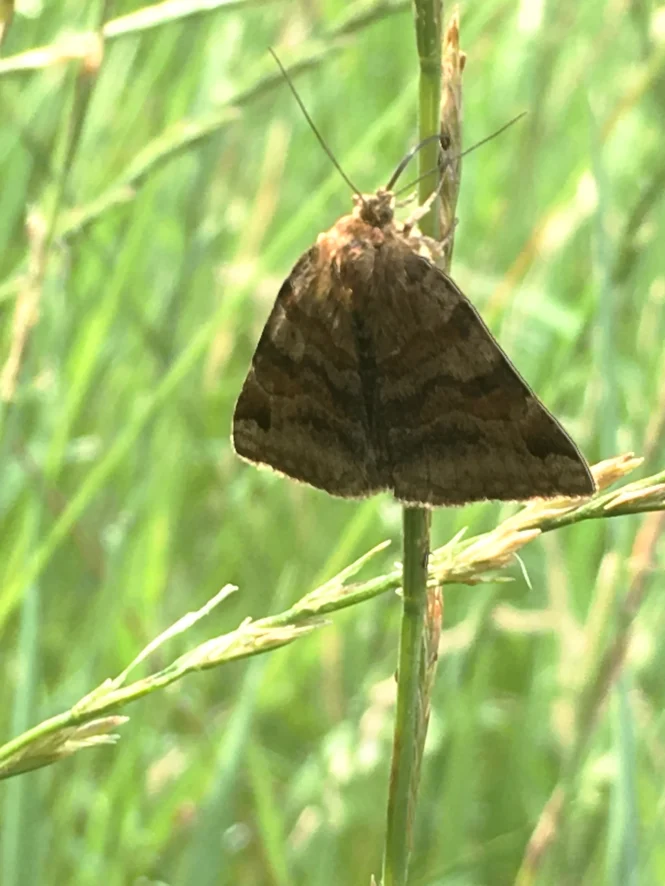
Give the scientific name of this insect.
Euclidia glyphica
